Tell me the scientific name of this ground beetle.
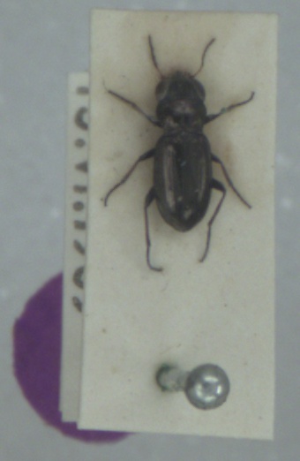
Notiophilus germinyi
